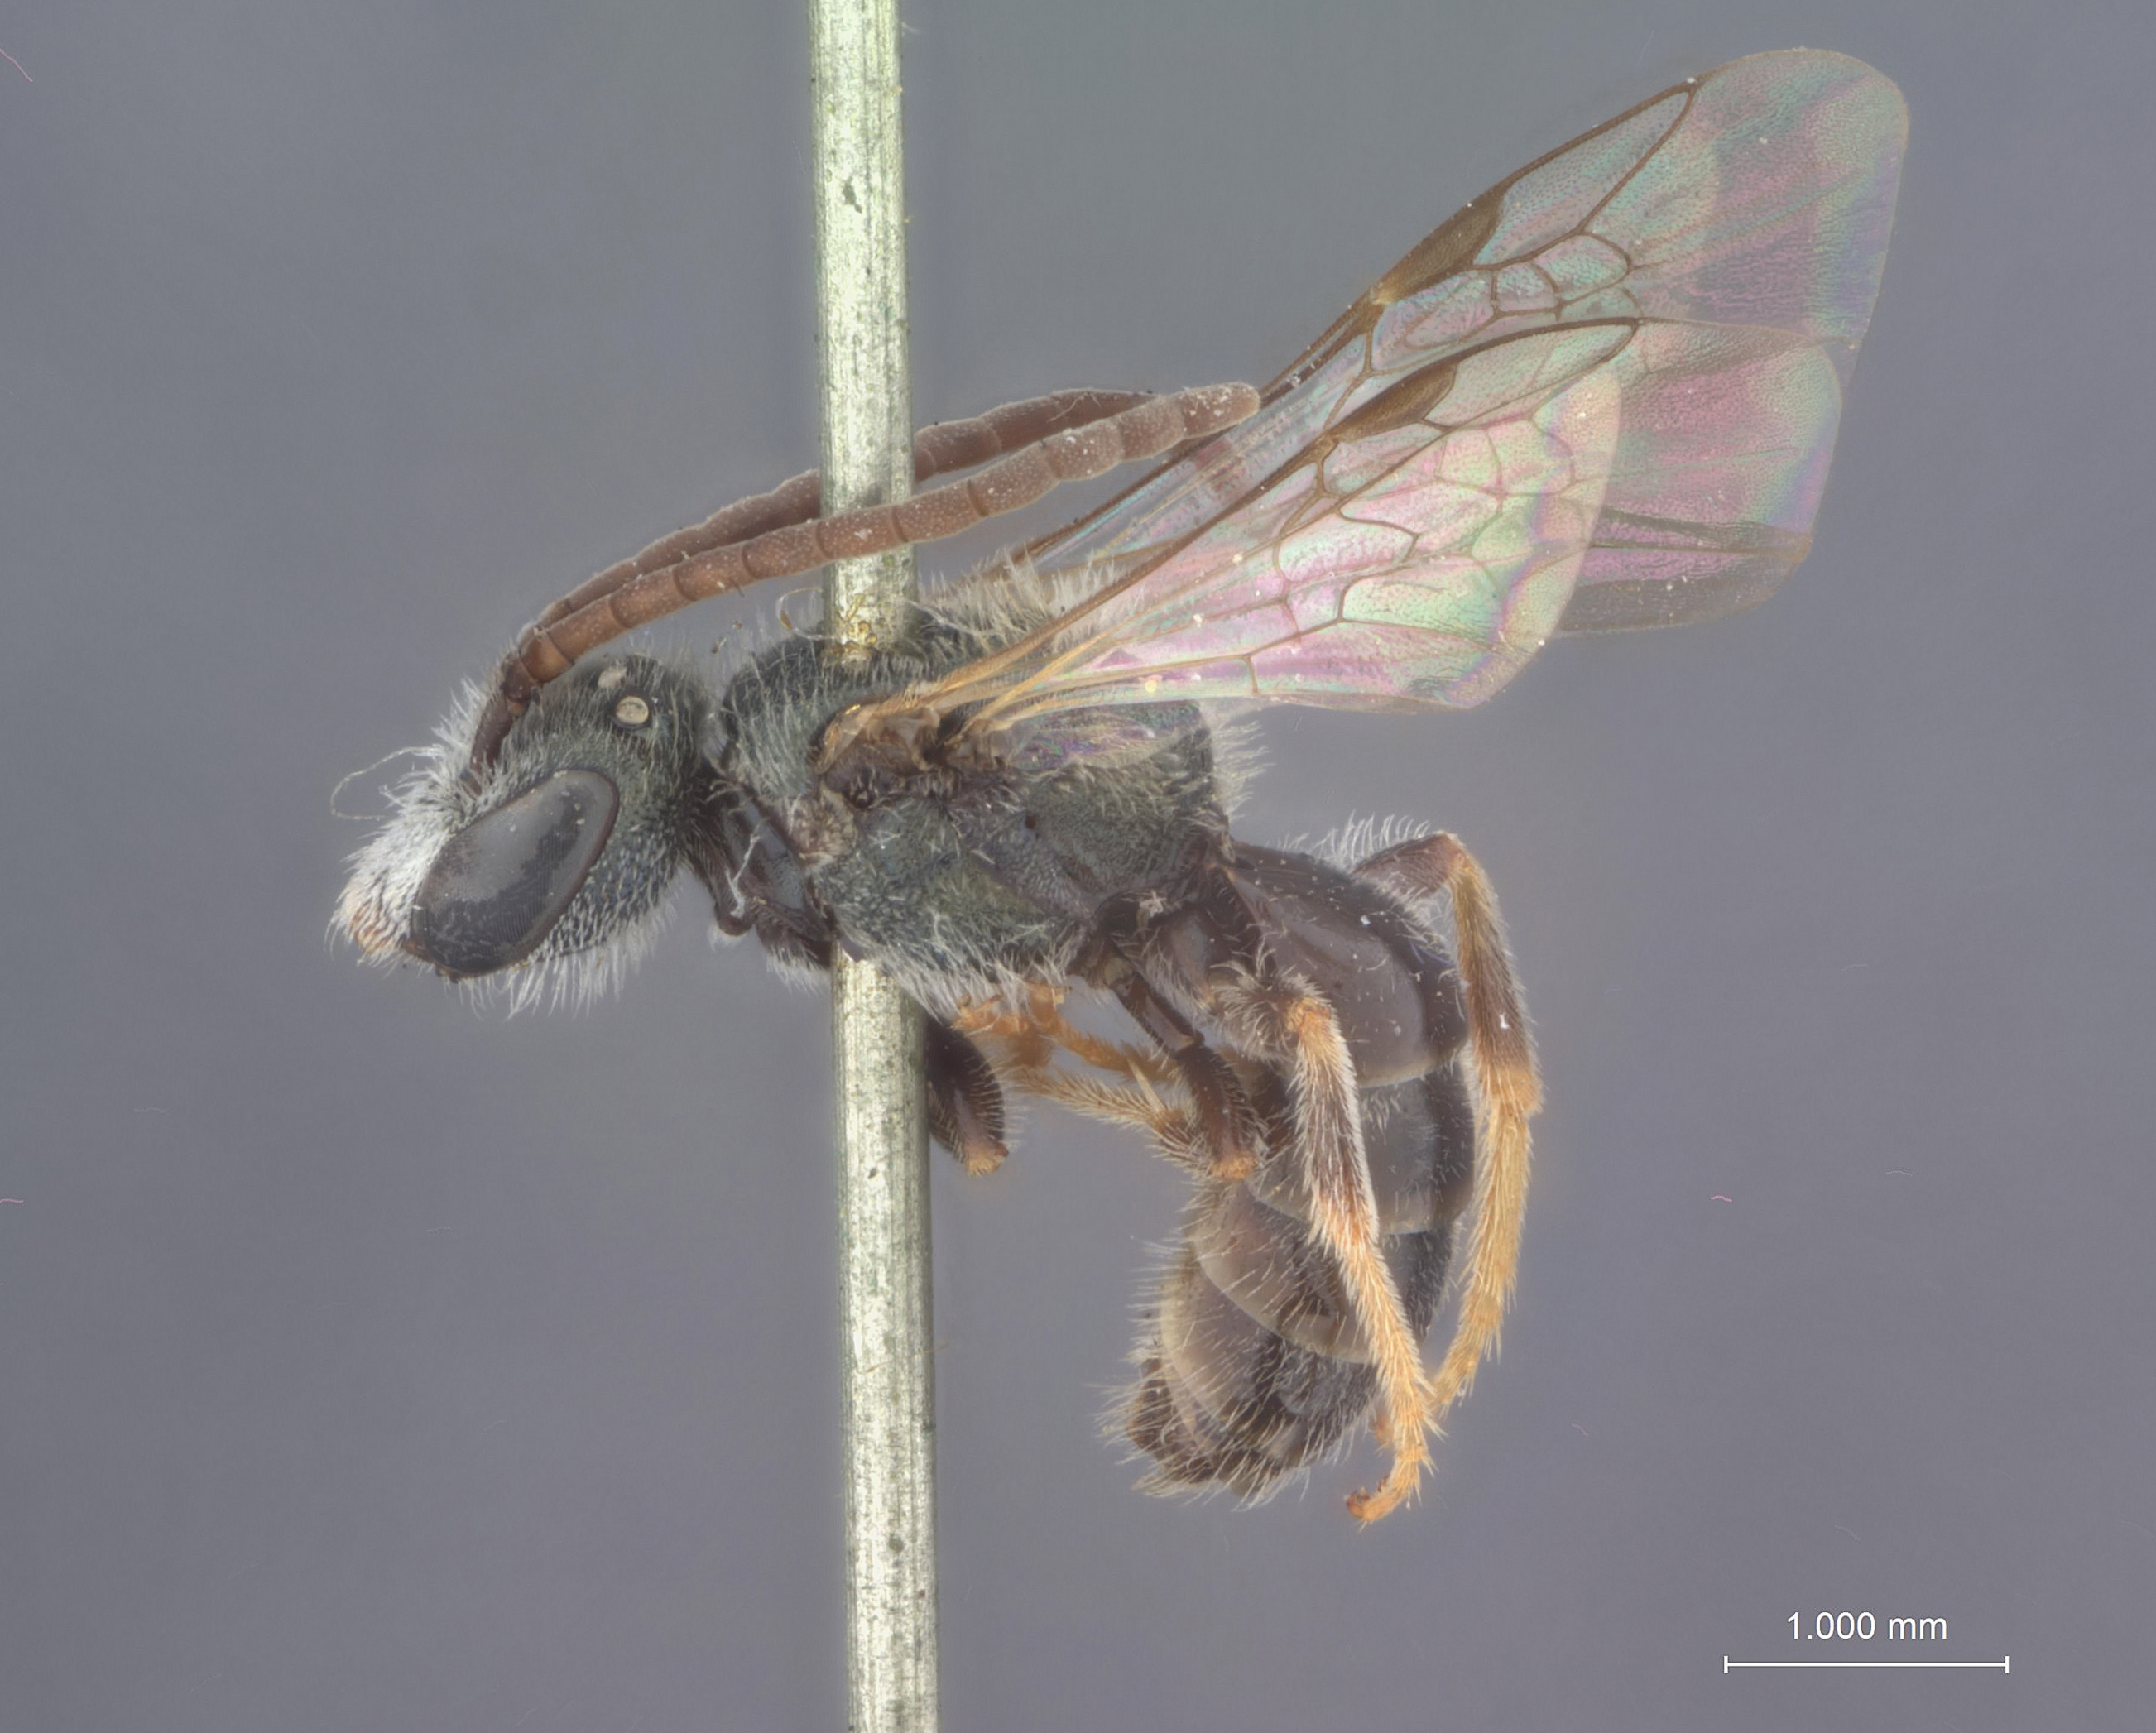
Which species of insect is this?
Halictus sagax
